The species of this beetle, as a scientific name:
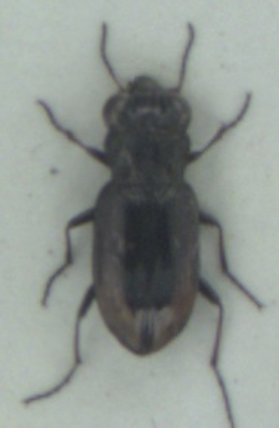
Notiophilus biguttatus
